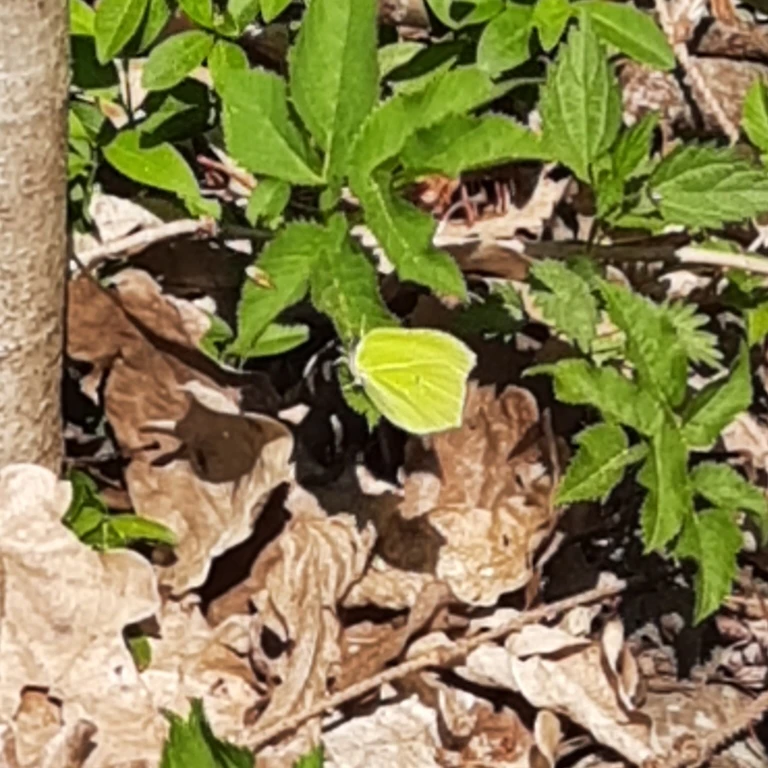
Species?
Gonepteryx rhamni
